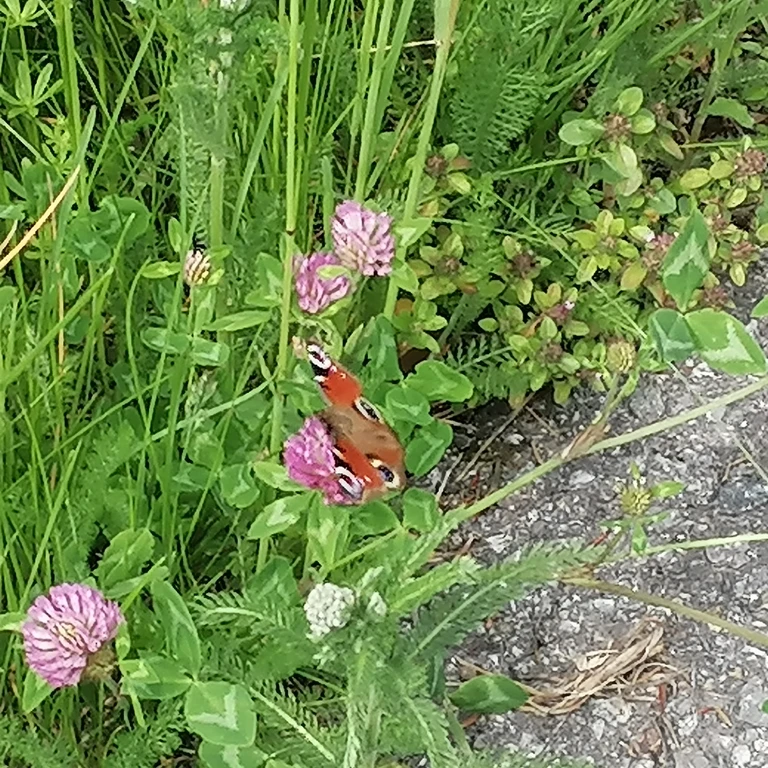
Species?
Aglais io
